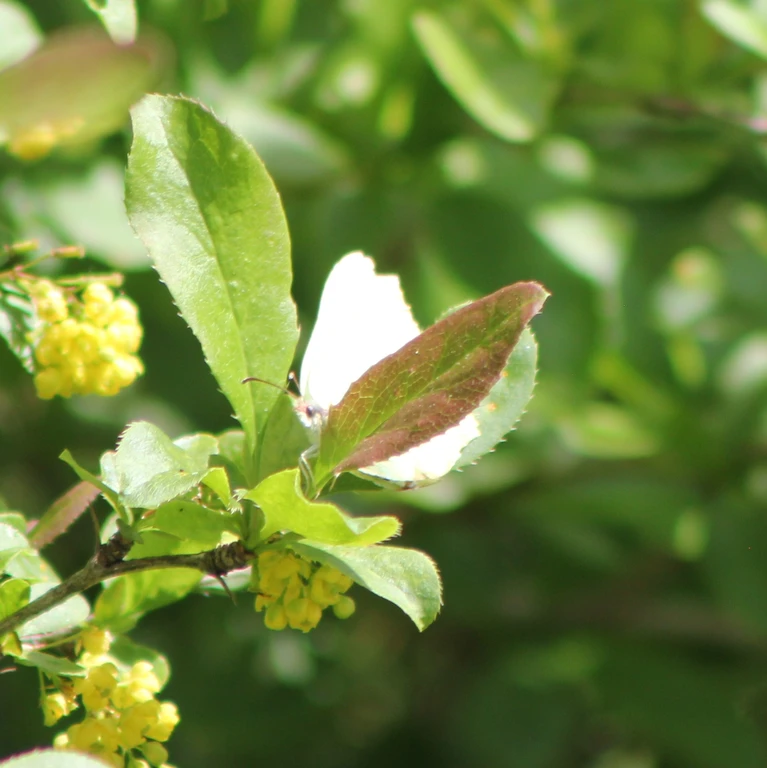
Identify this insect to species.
Gonepteryx rhamni
